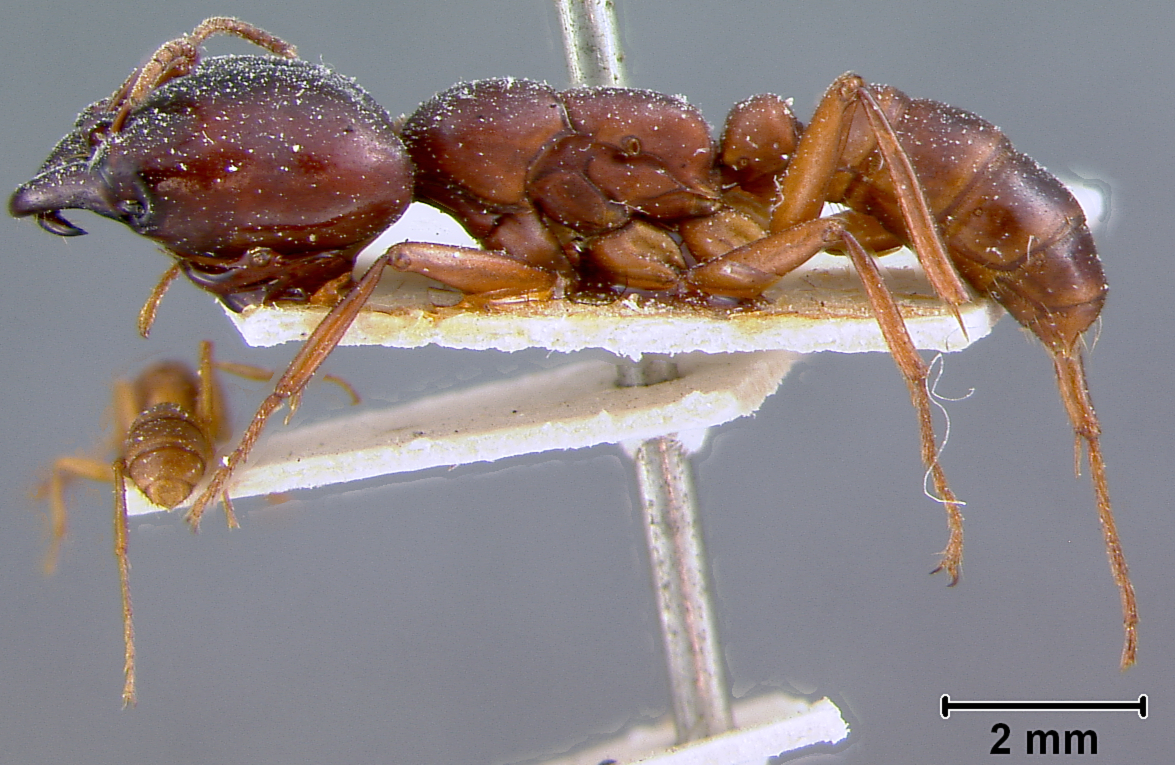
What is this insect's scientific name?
Dorylus kohli
